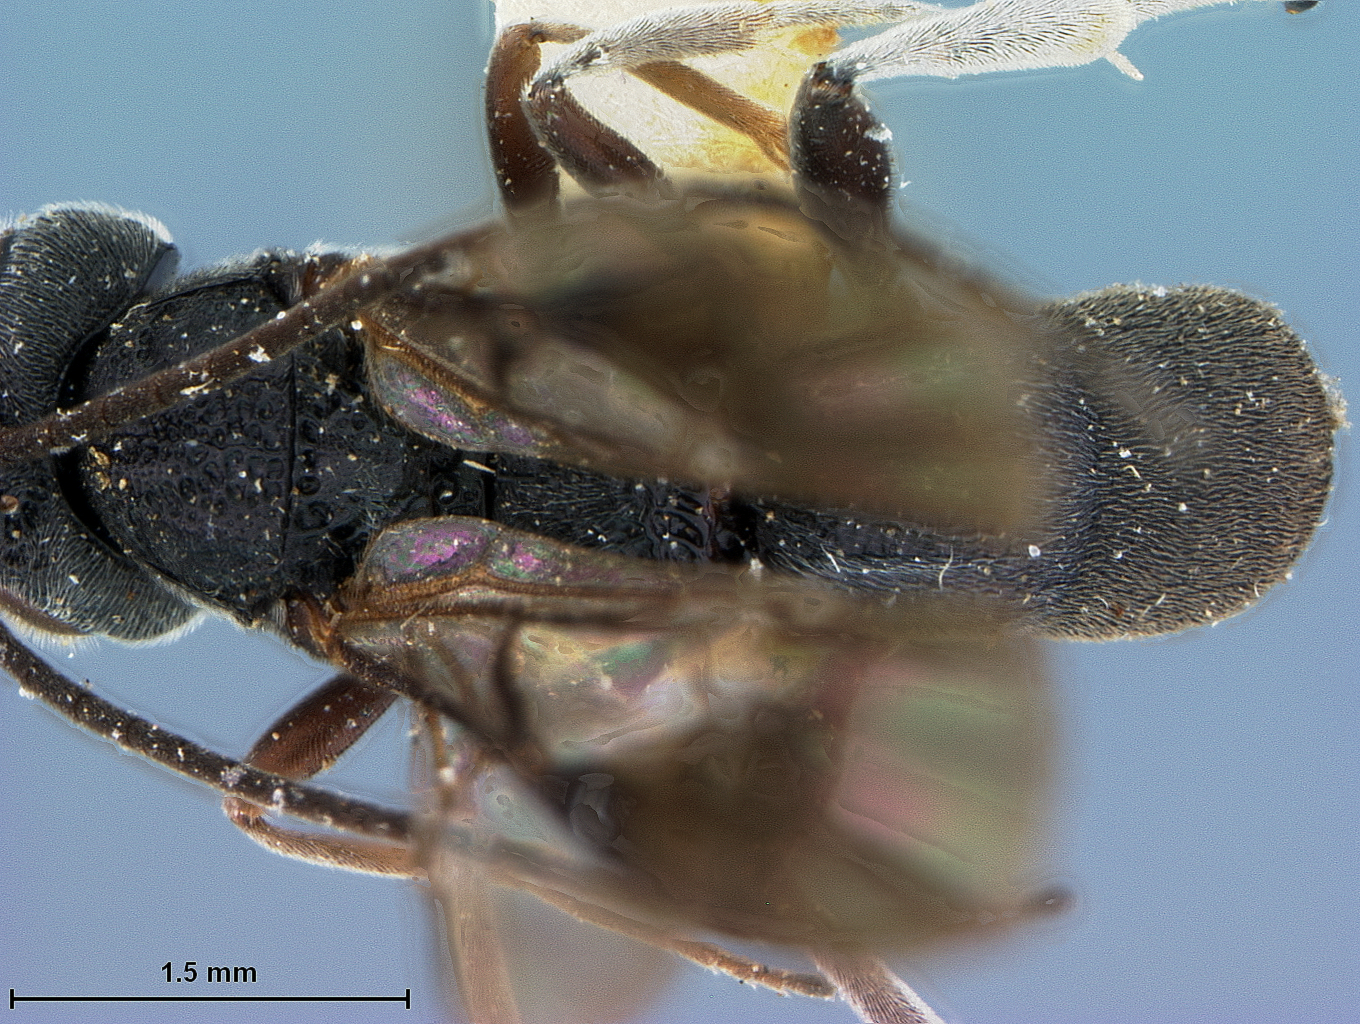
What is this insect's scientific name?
Cubochelonus tagalicus
